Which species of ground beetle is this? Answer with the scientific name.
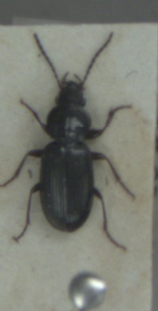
Pterostichus strenuus
